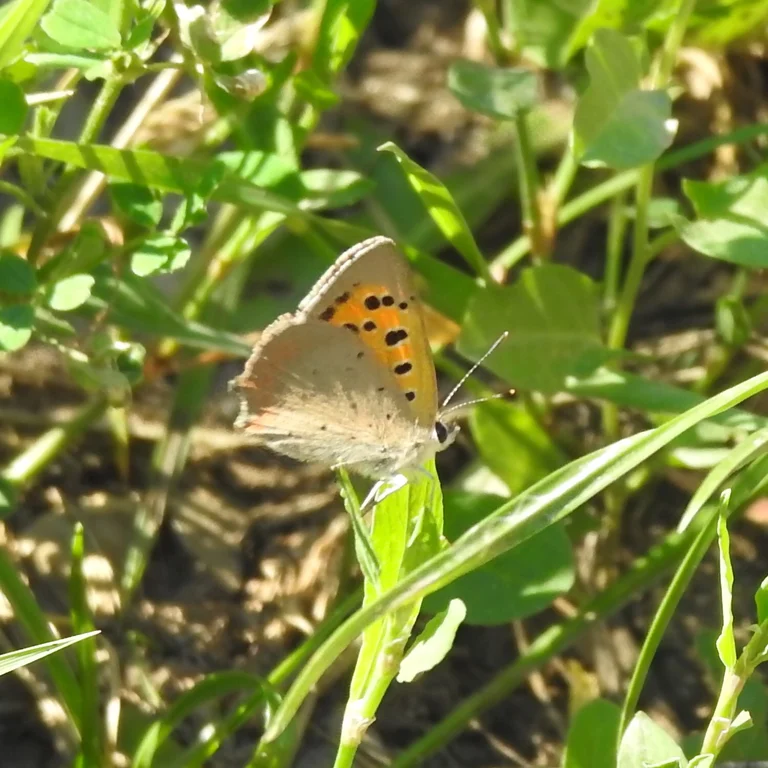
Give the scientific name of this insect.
Lycaena phlaeas
